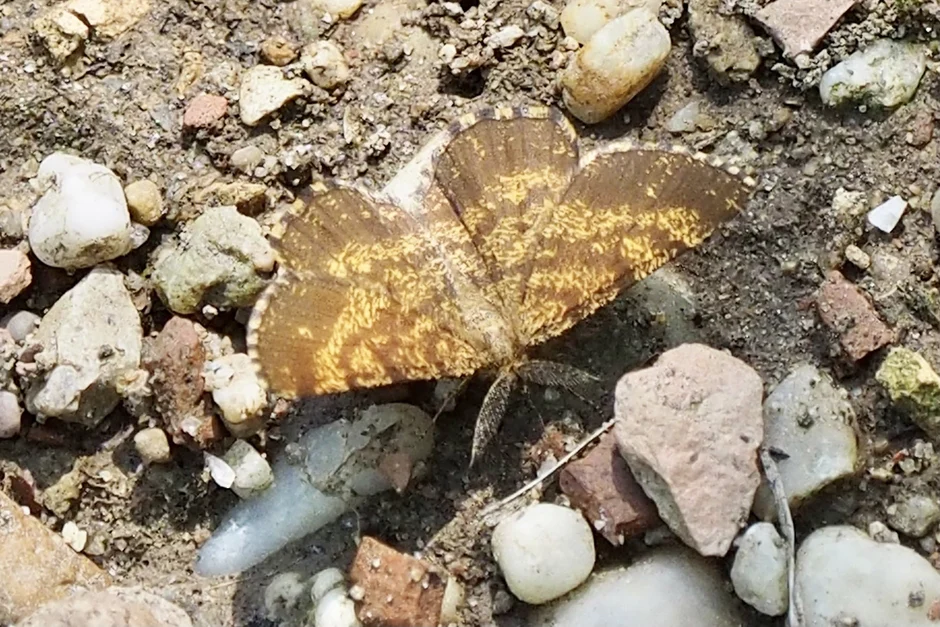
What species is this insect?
Ematurga atomaria
